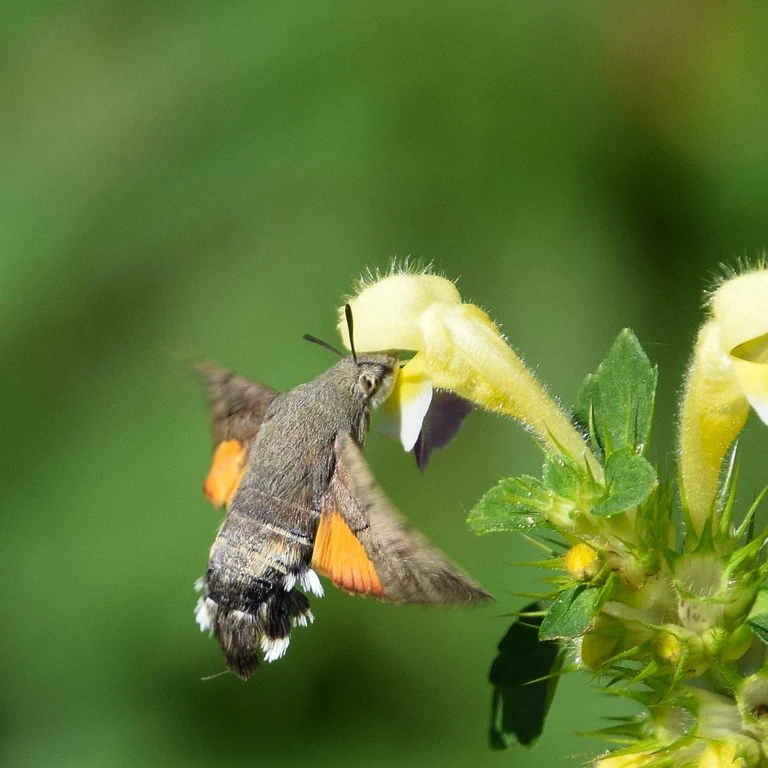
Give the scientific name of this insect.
Macroglossum stellatarum
